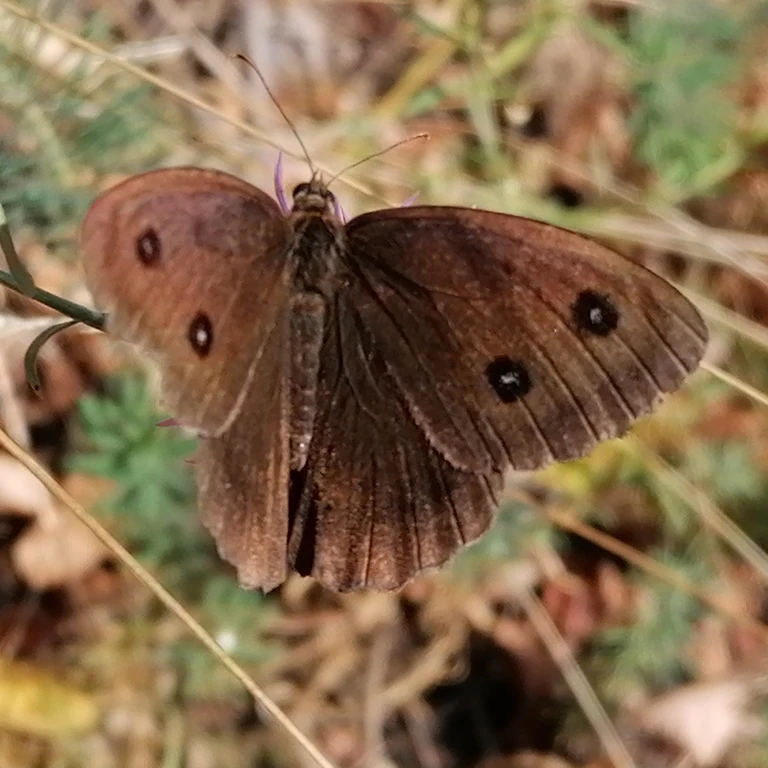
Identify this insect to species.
Minois dryas
